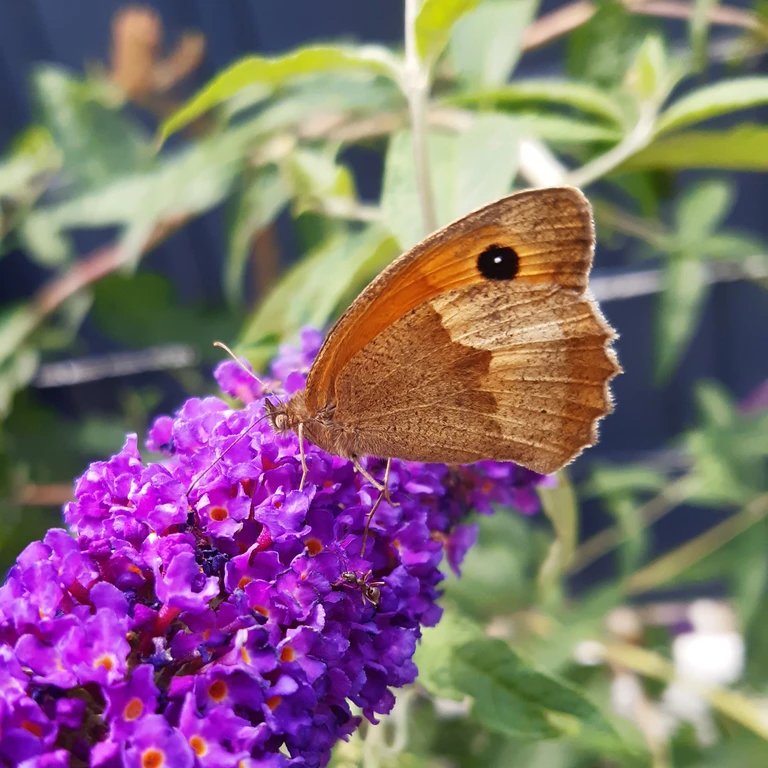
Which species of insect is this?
Maniola jurtina
